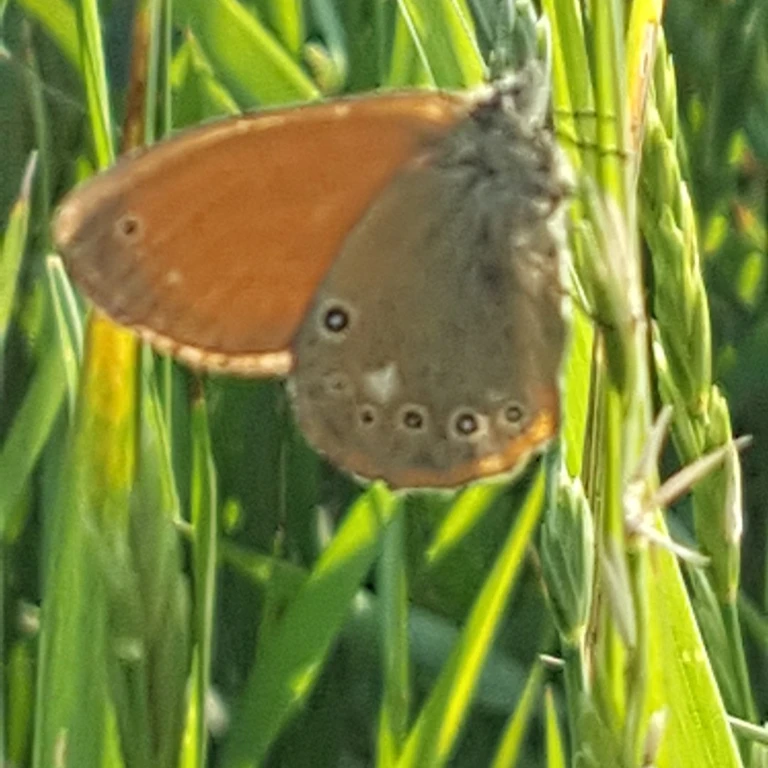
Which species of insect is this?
Coenonympha glycerion (also Coenonympha iphis)
